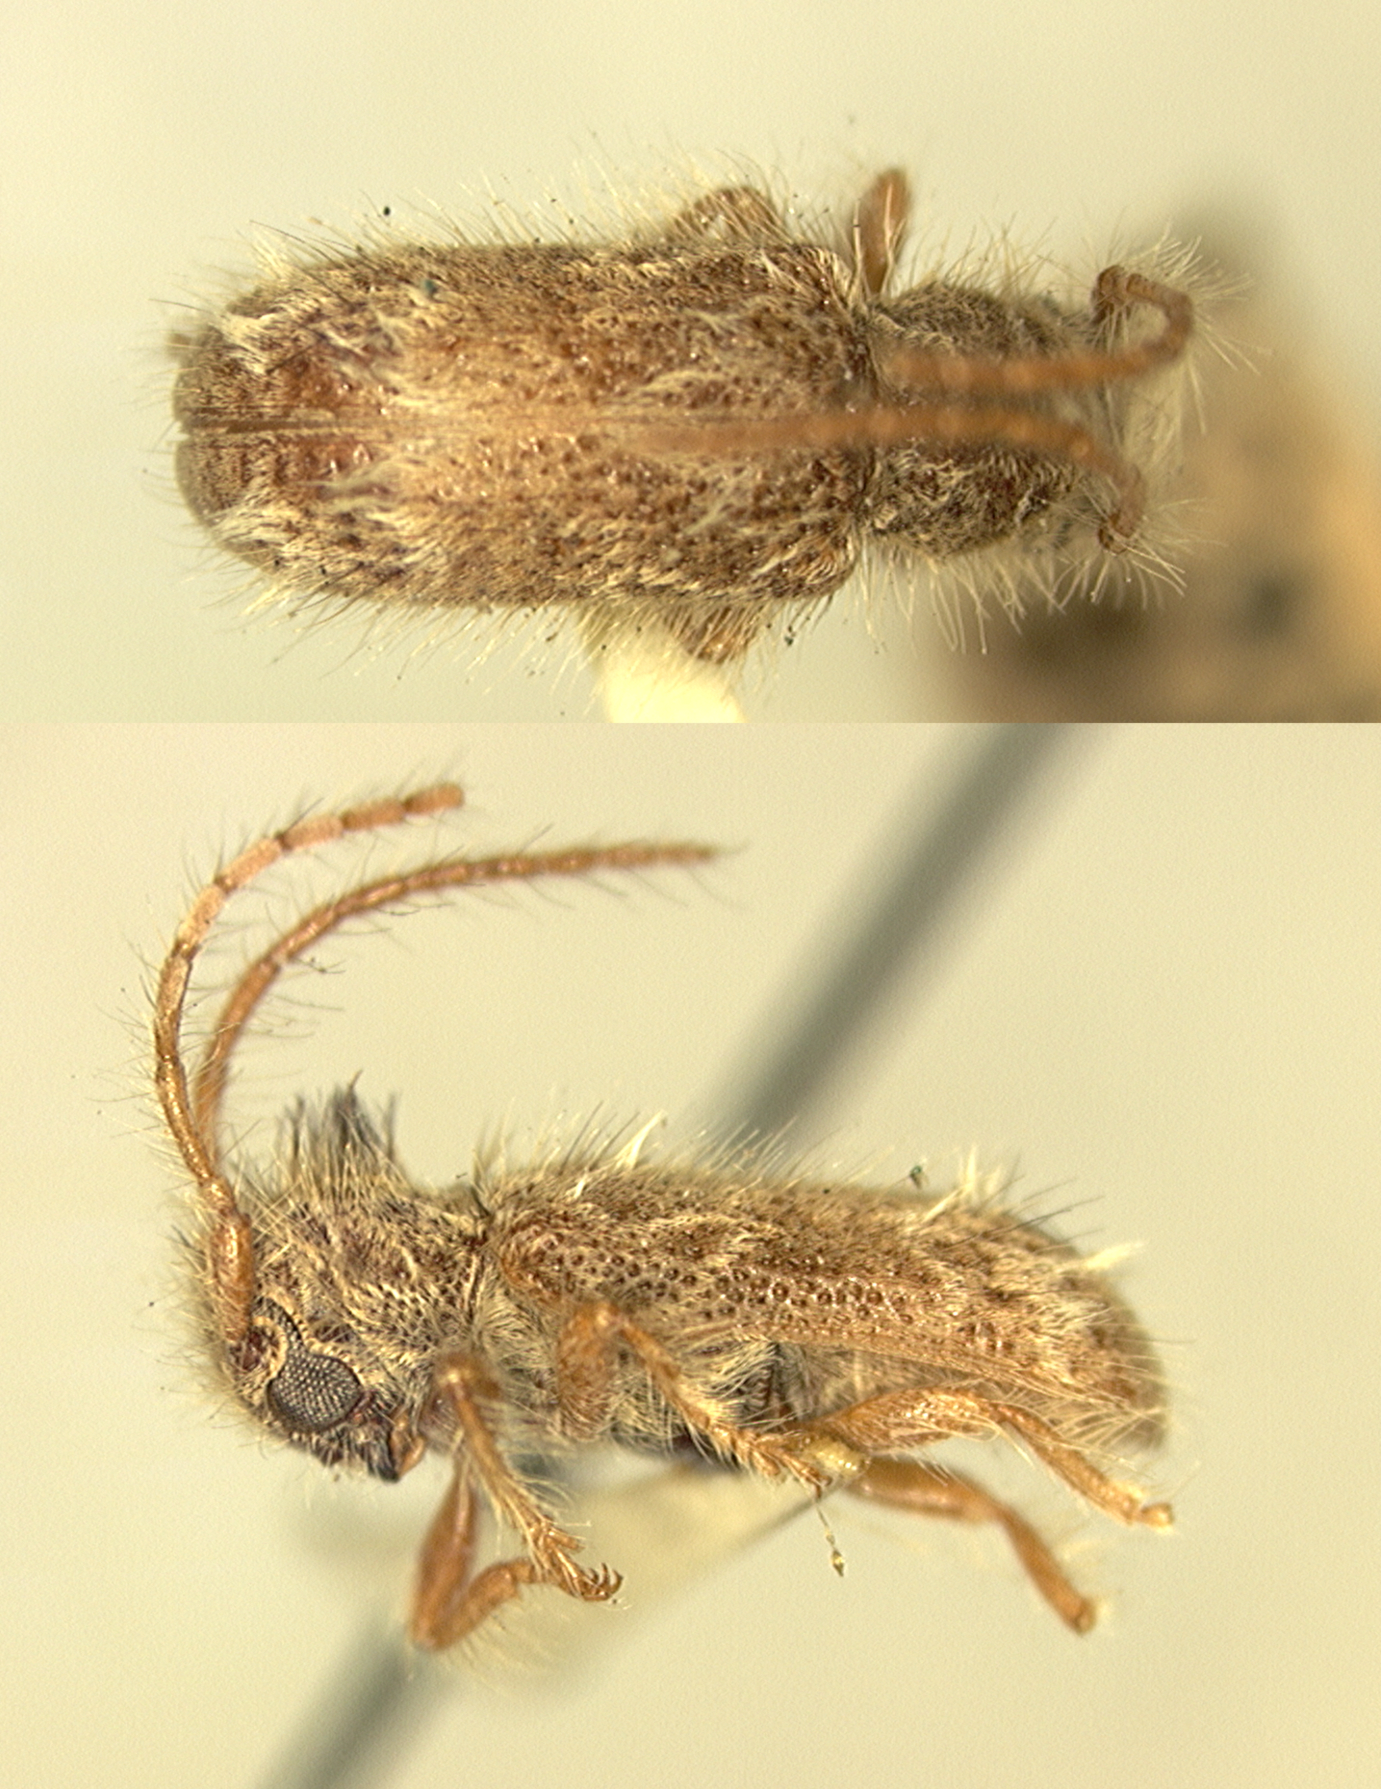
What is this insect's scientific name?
Ischnolea longipilis (also Desmiphora longipilis)
